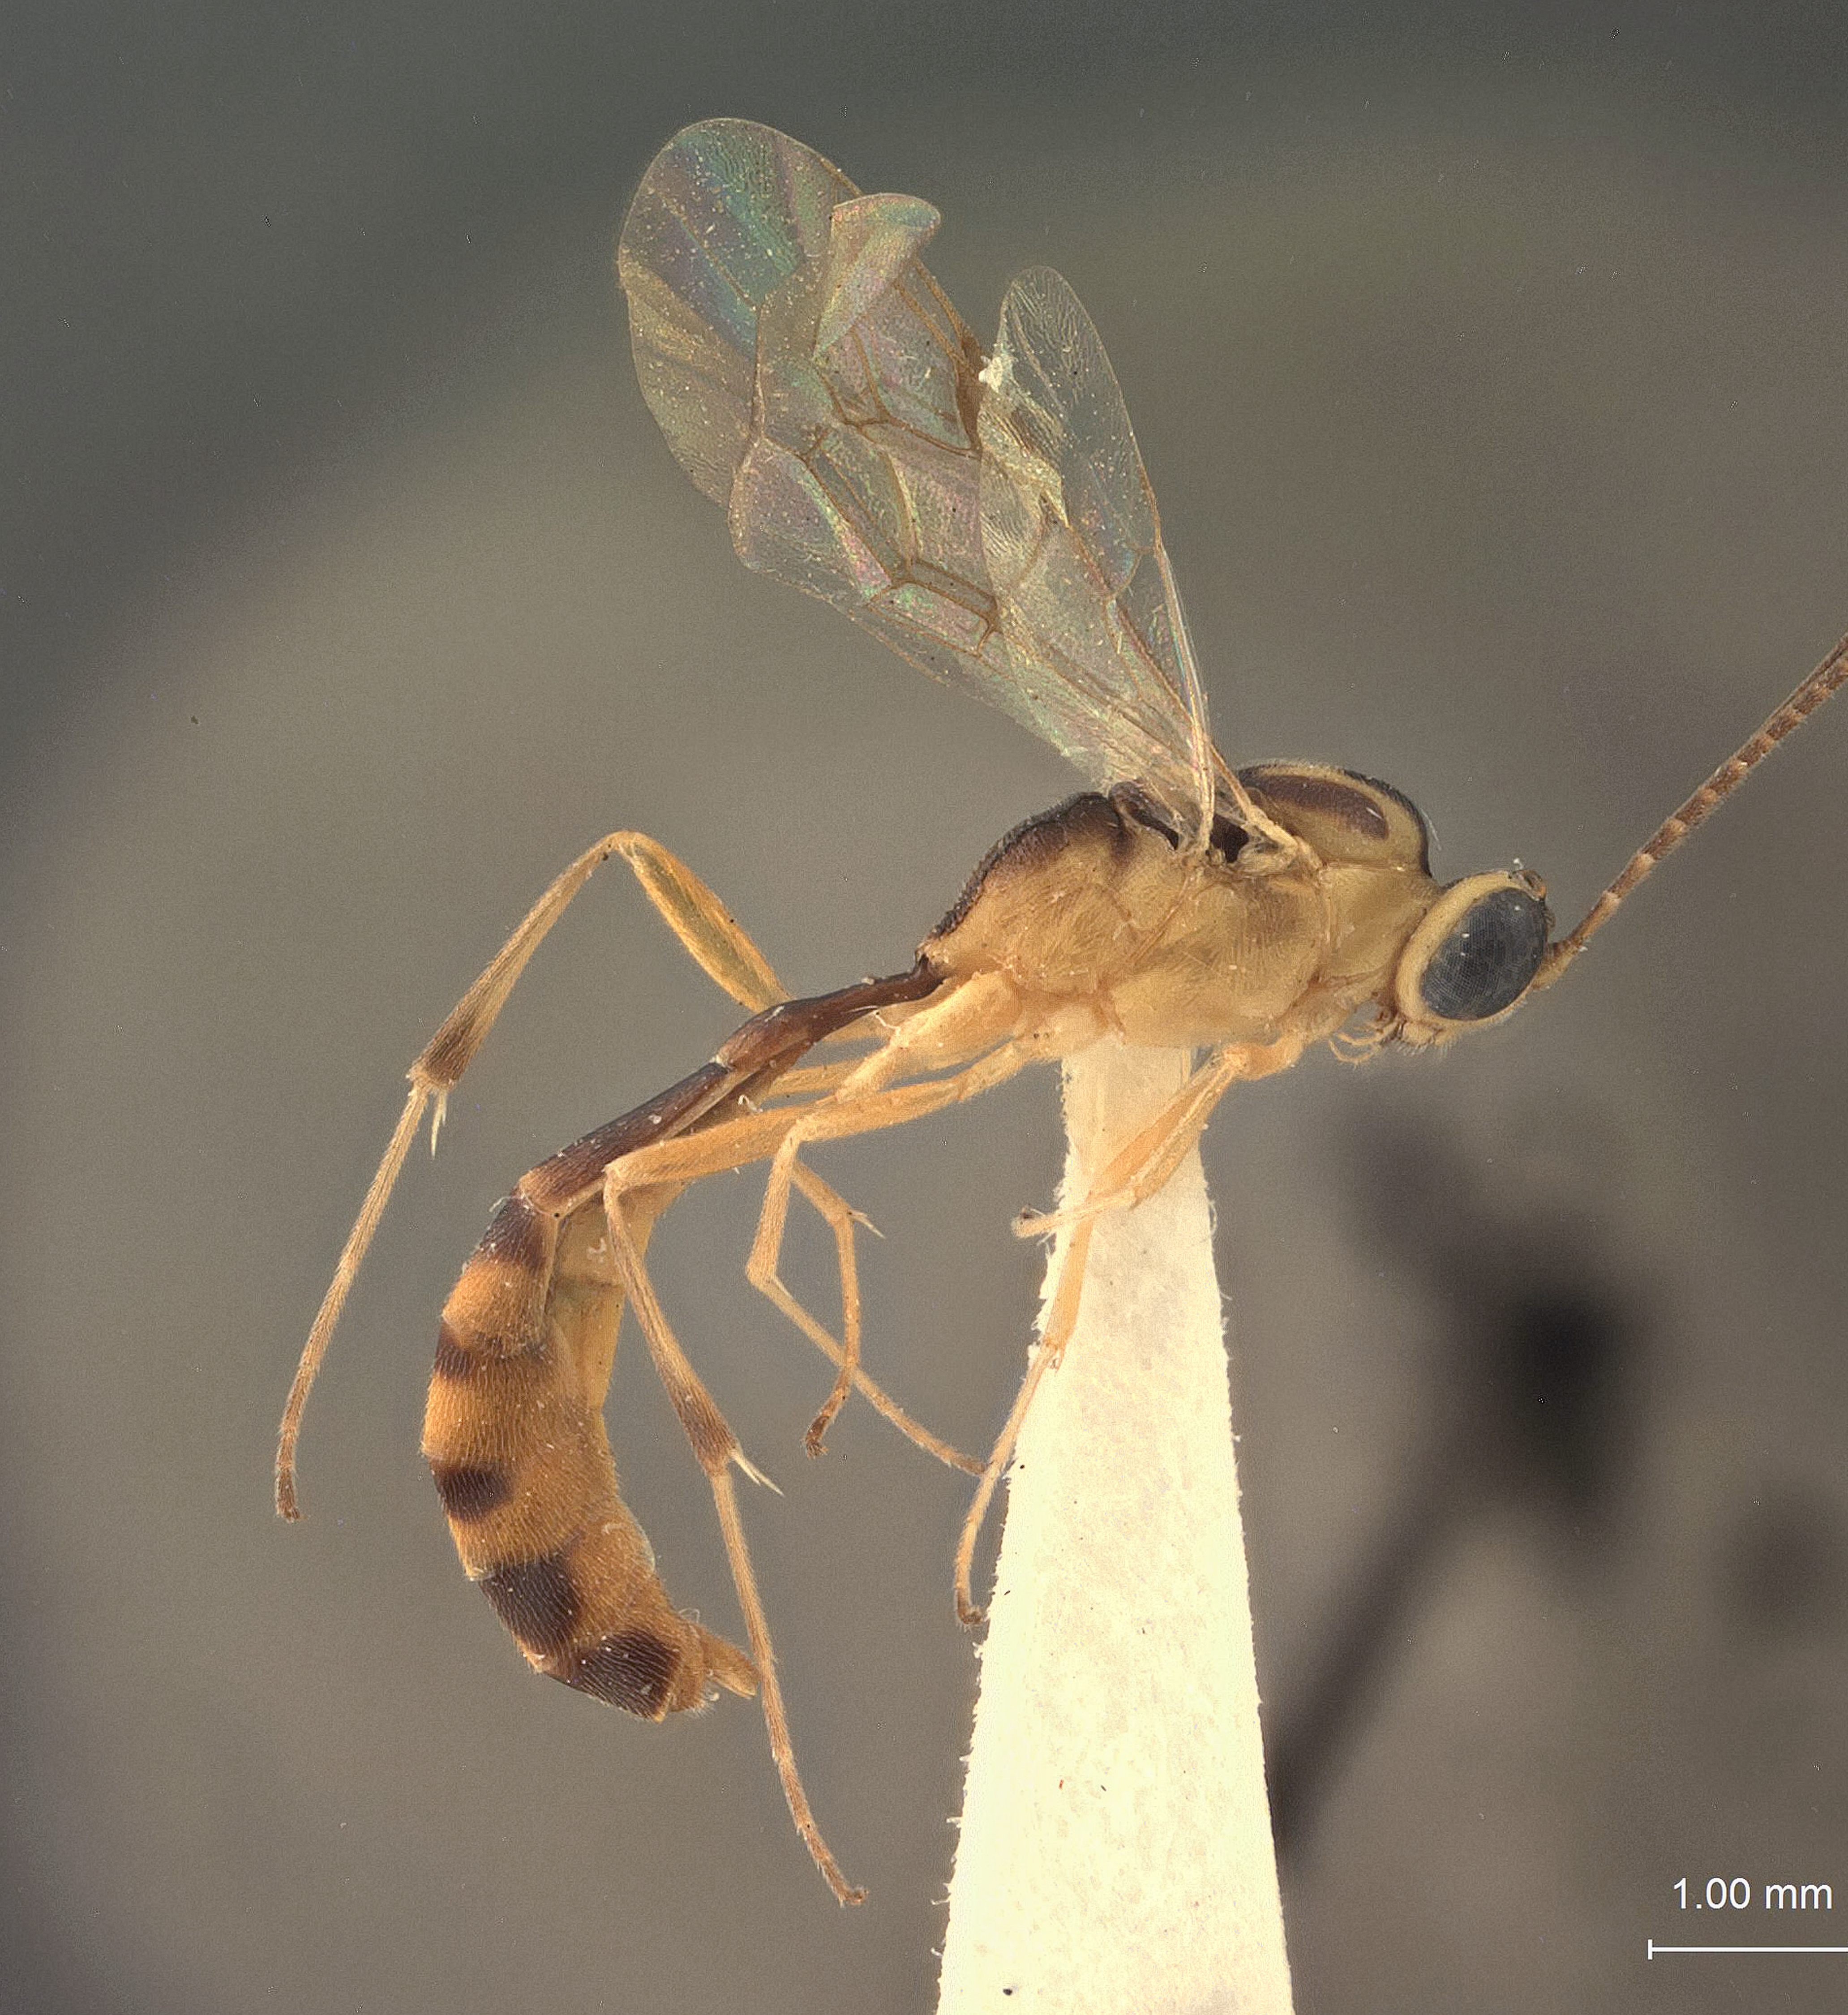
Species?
Temelucha coarctata
